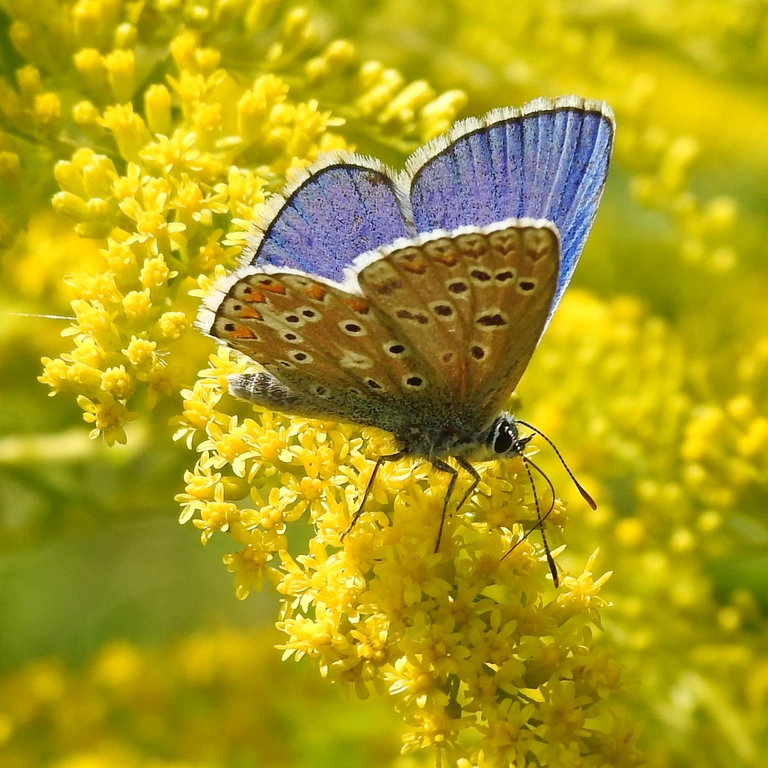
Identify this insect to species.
Lysandra bellargus
